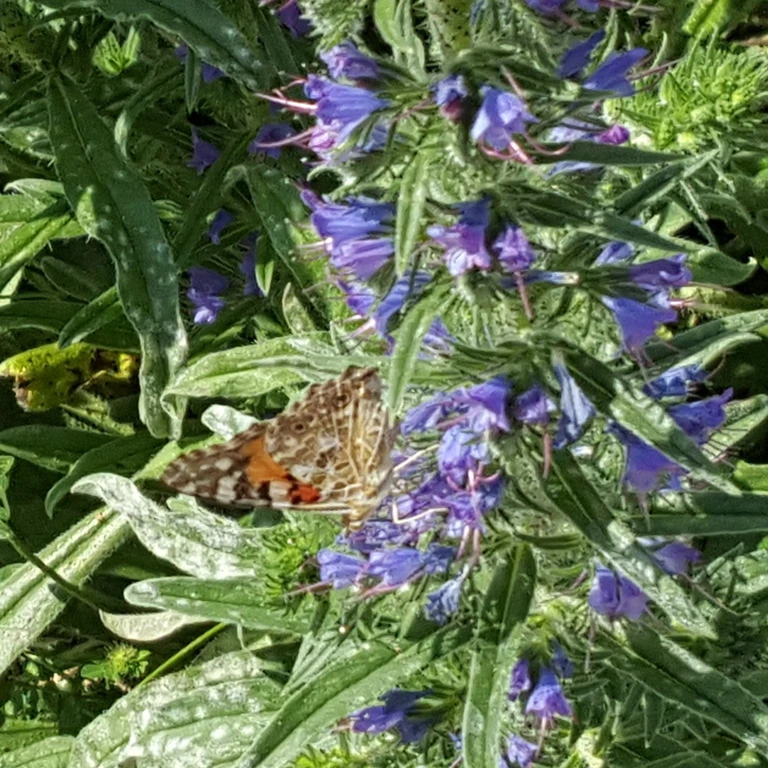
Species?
Vanessa cardui
